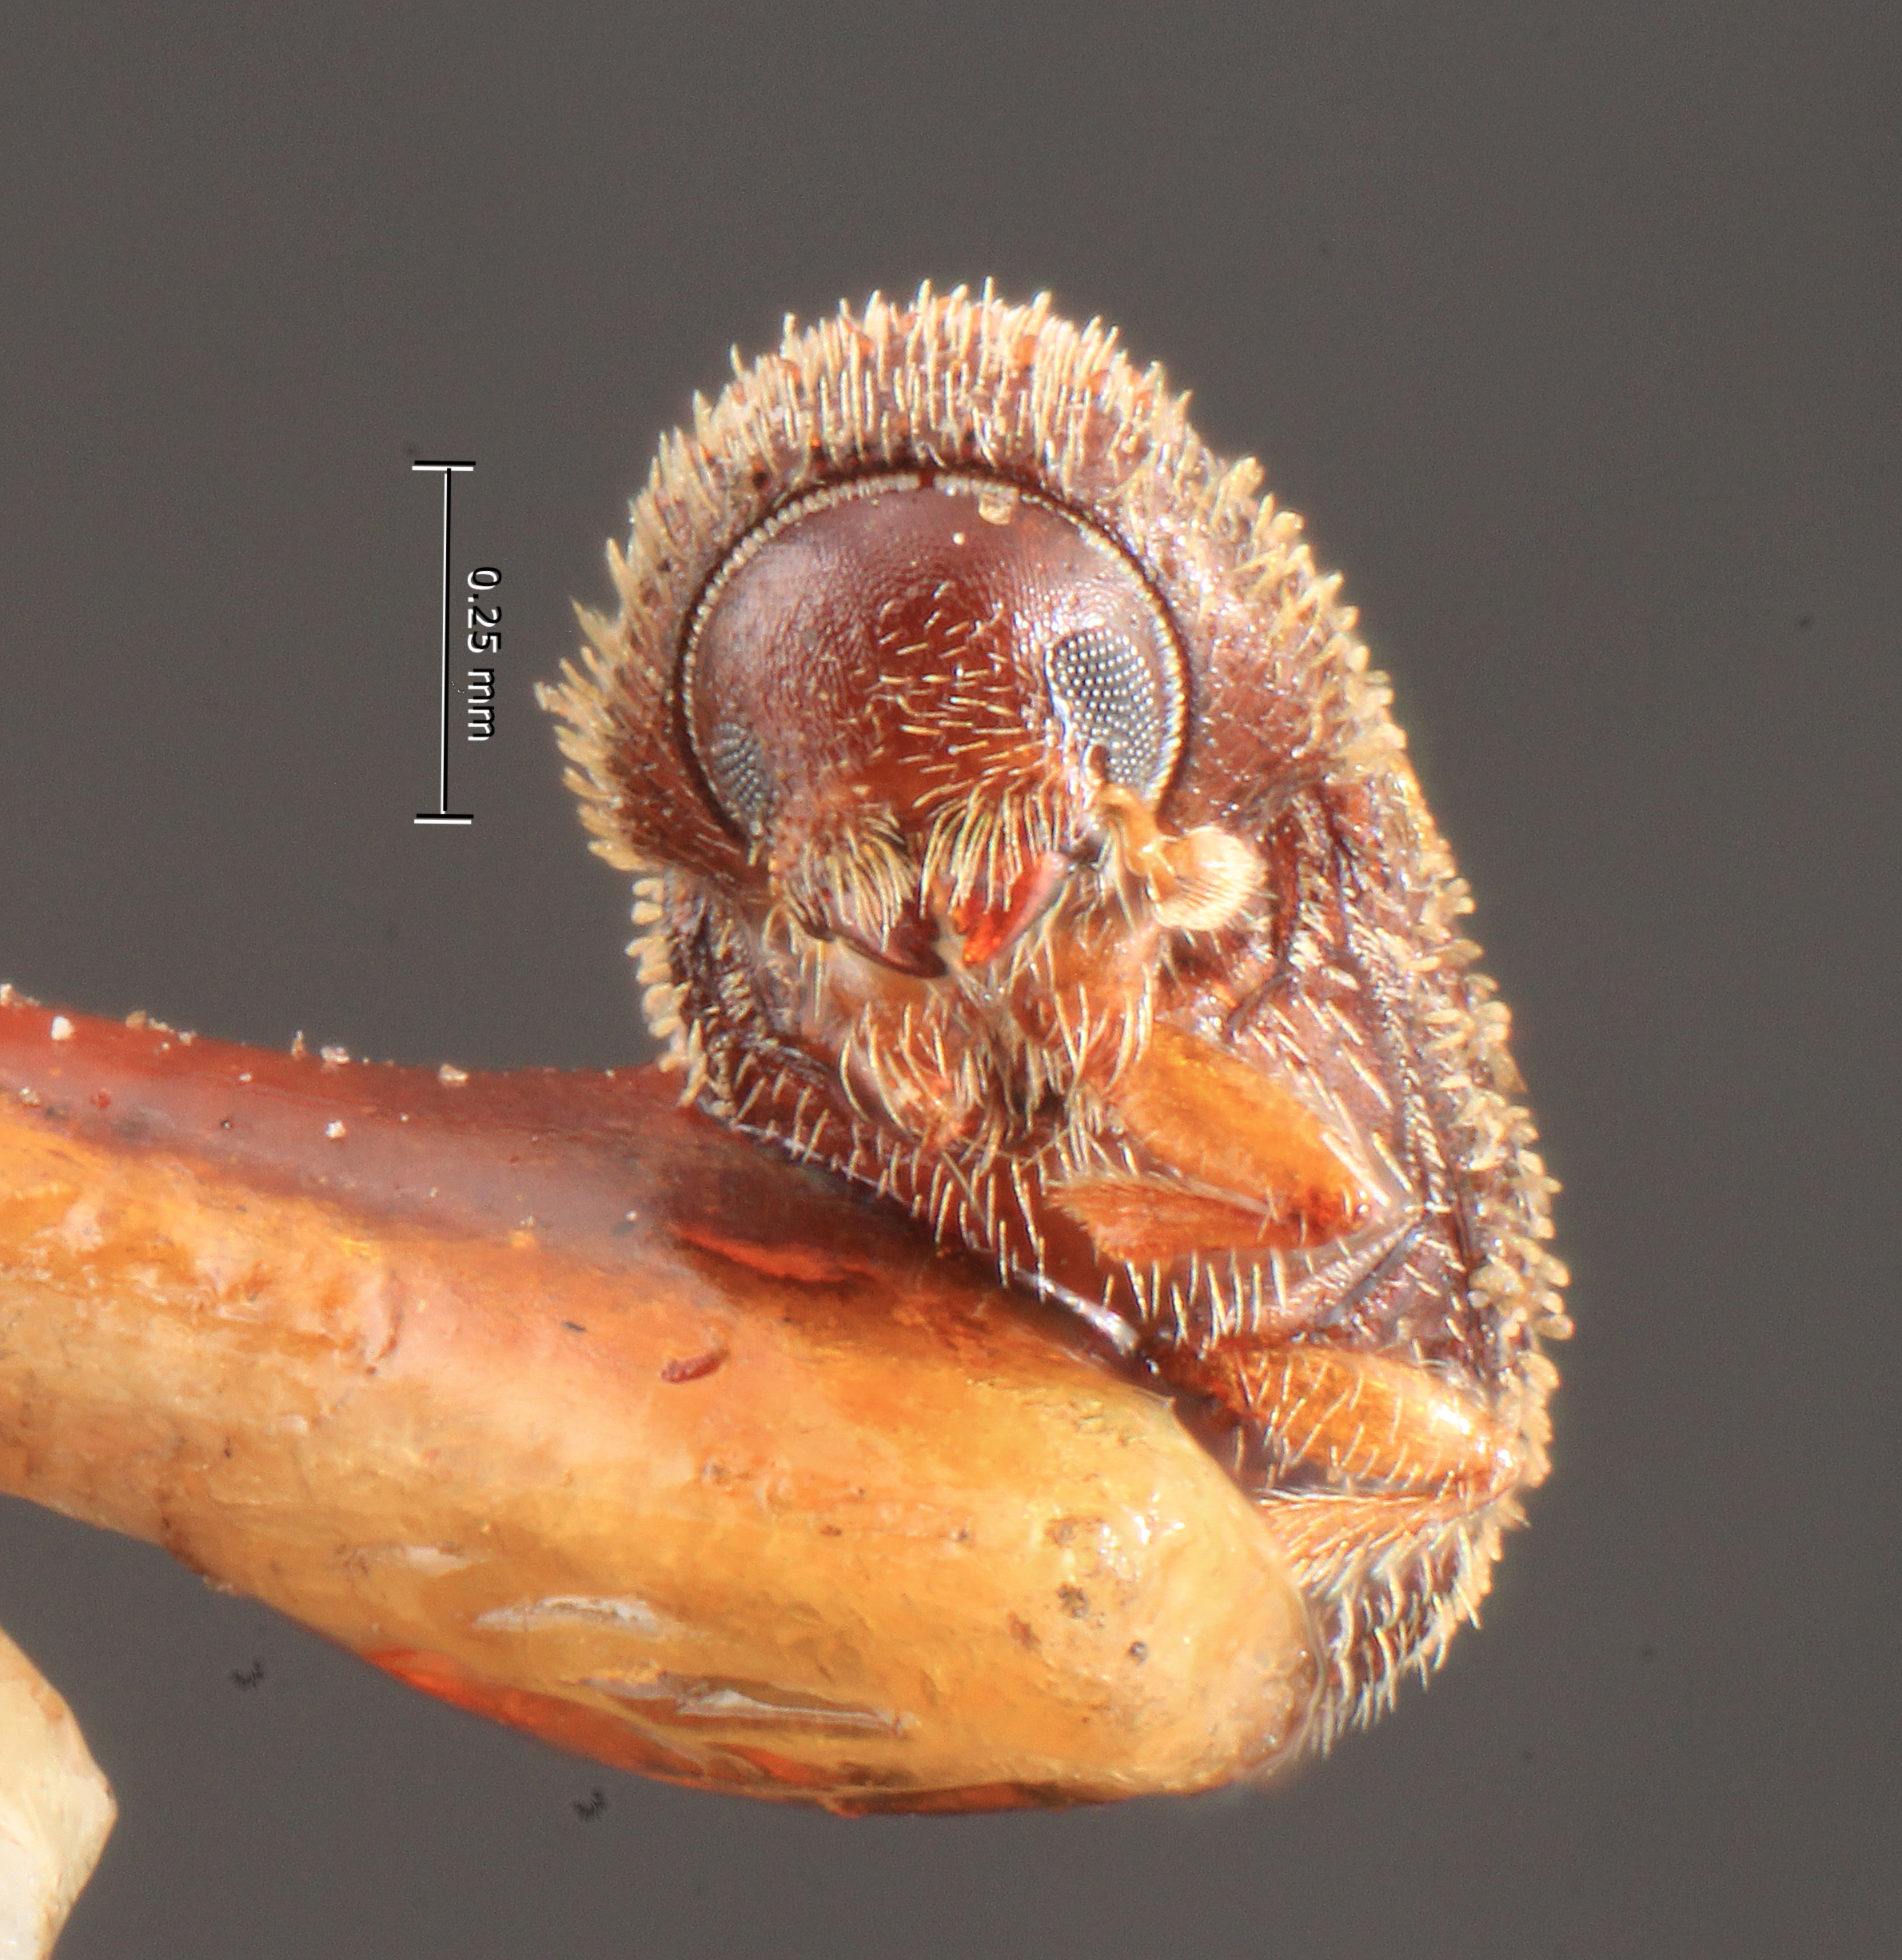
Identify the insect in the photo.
Stephanoderes georgiae
